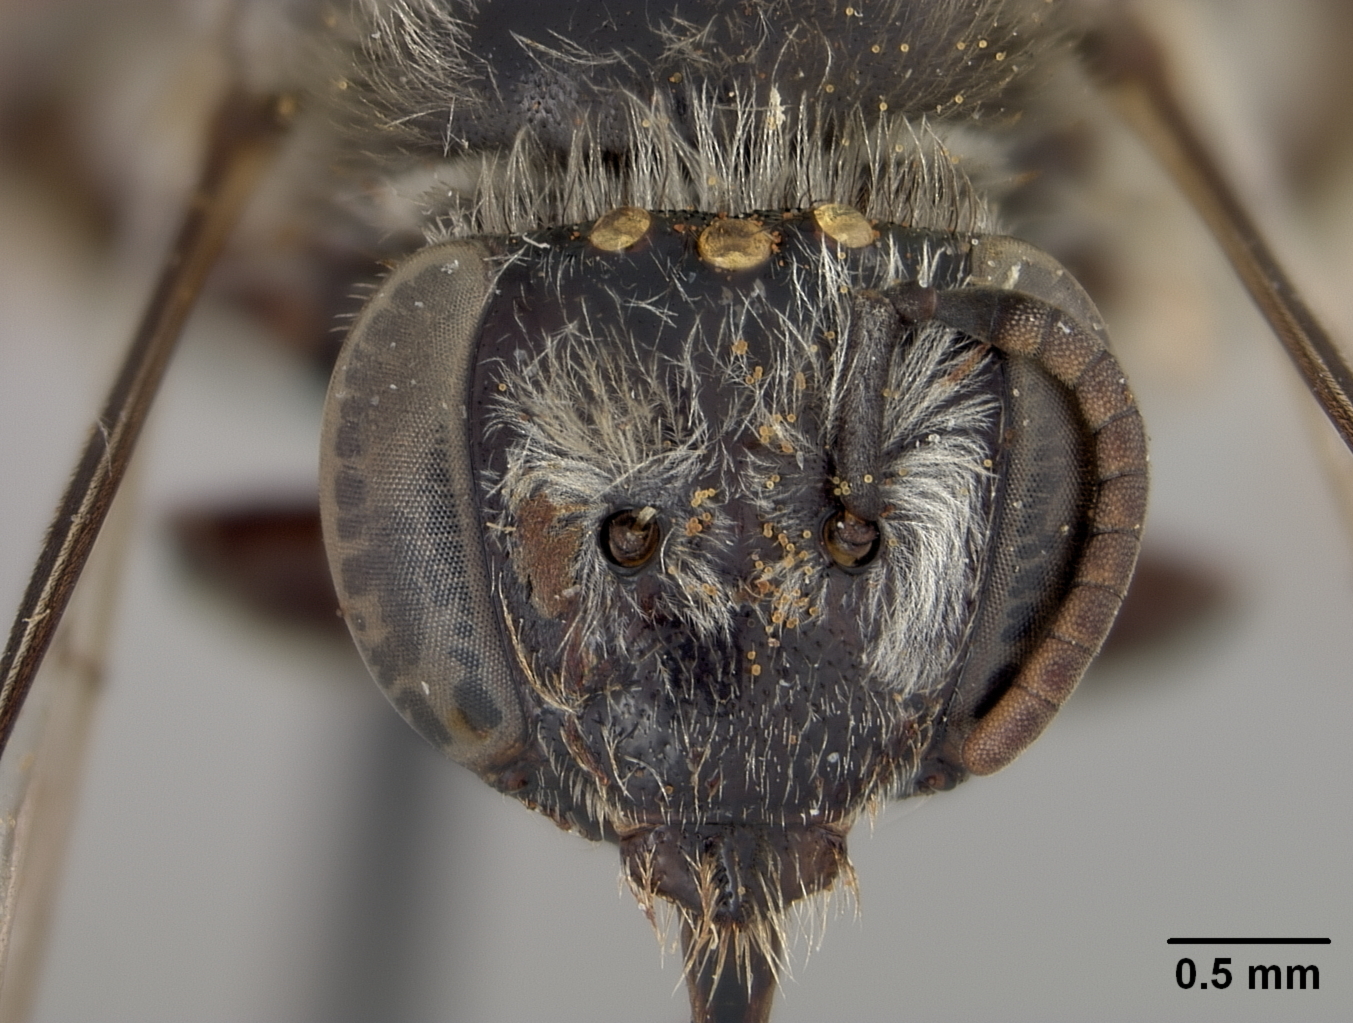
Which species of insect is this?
Exomalopsis bahamica
